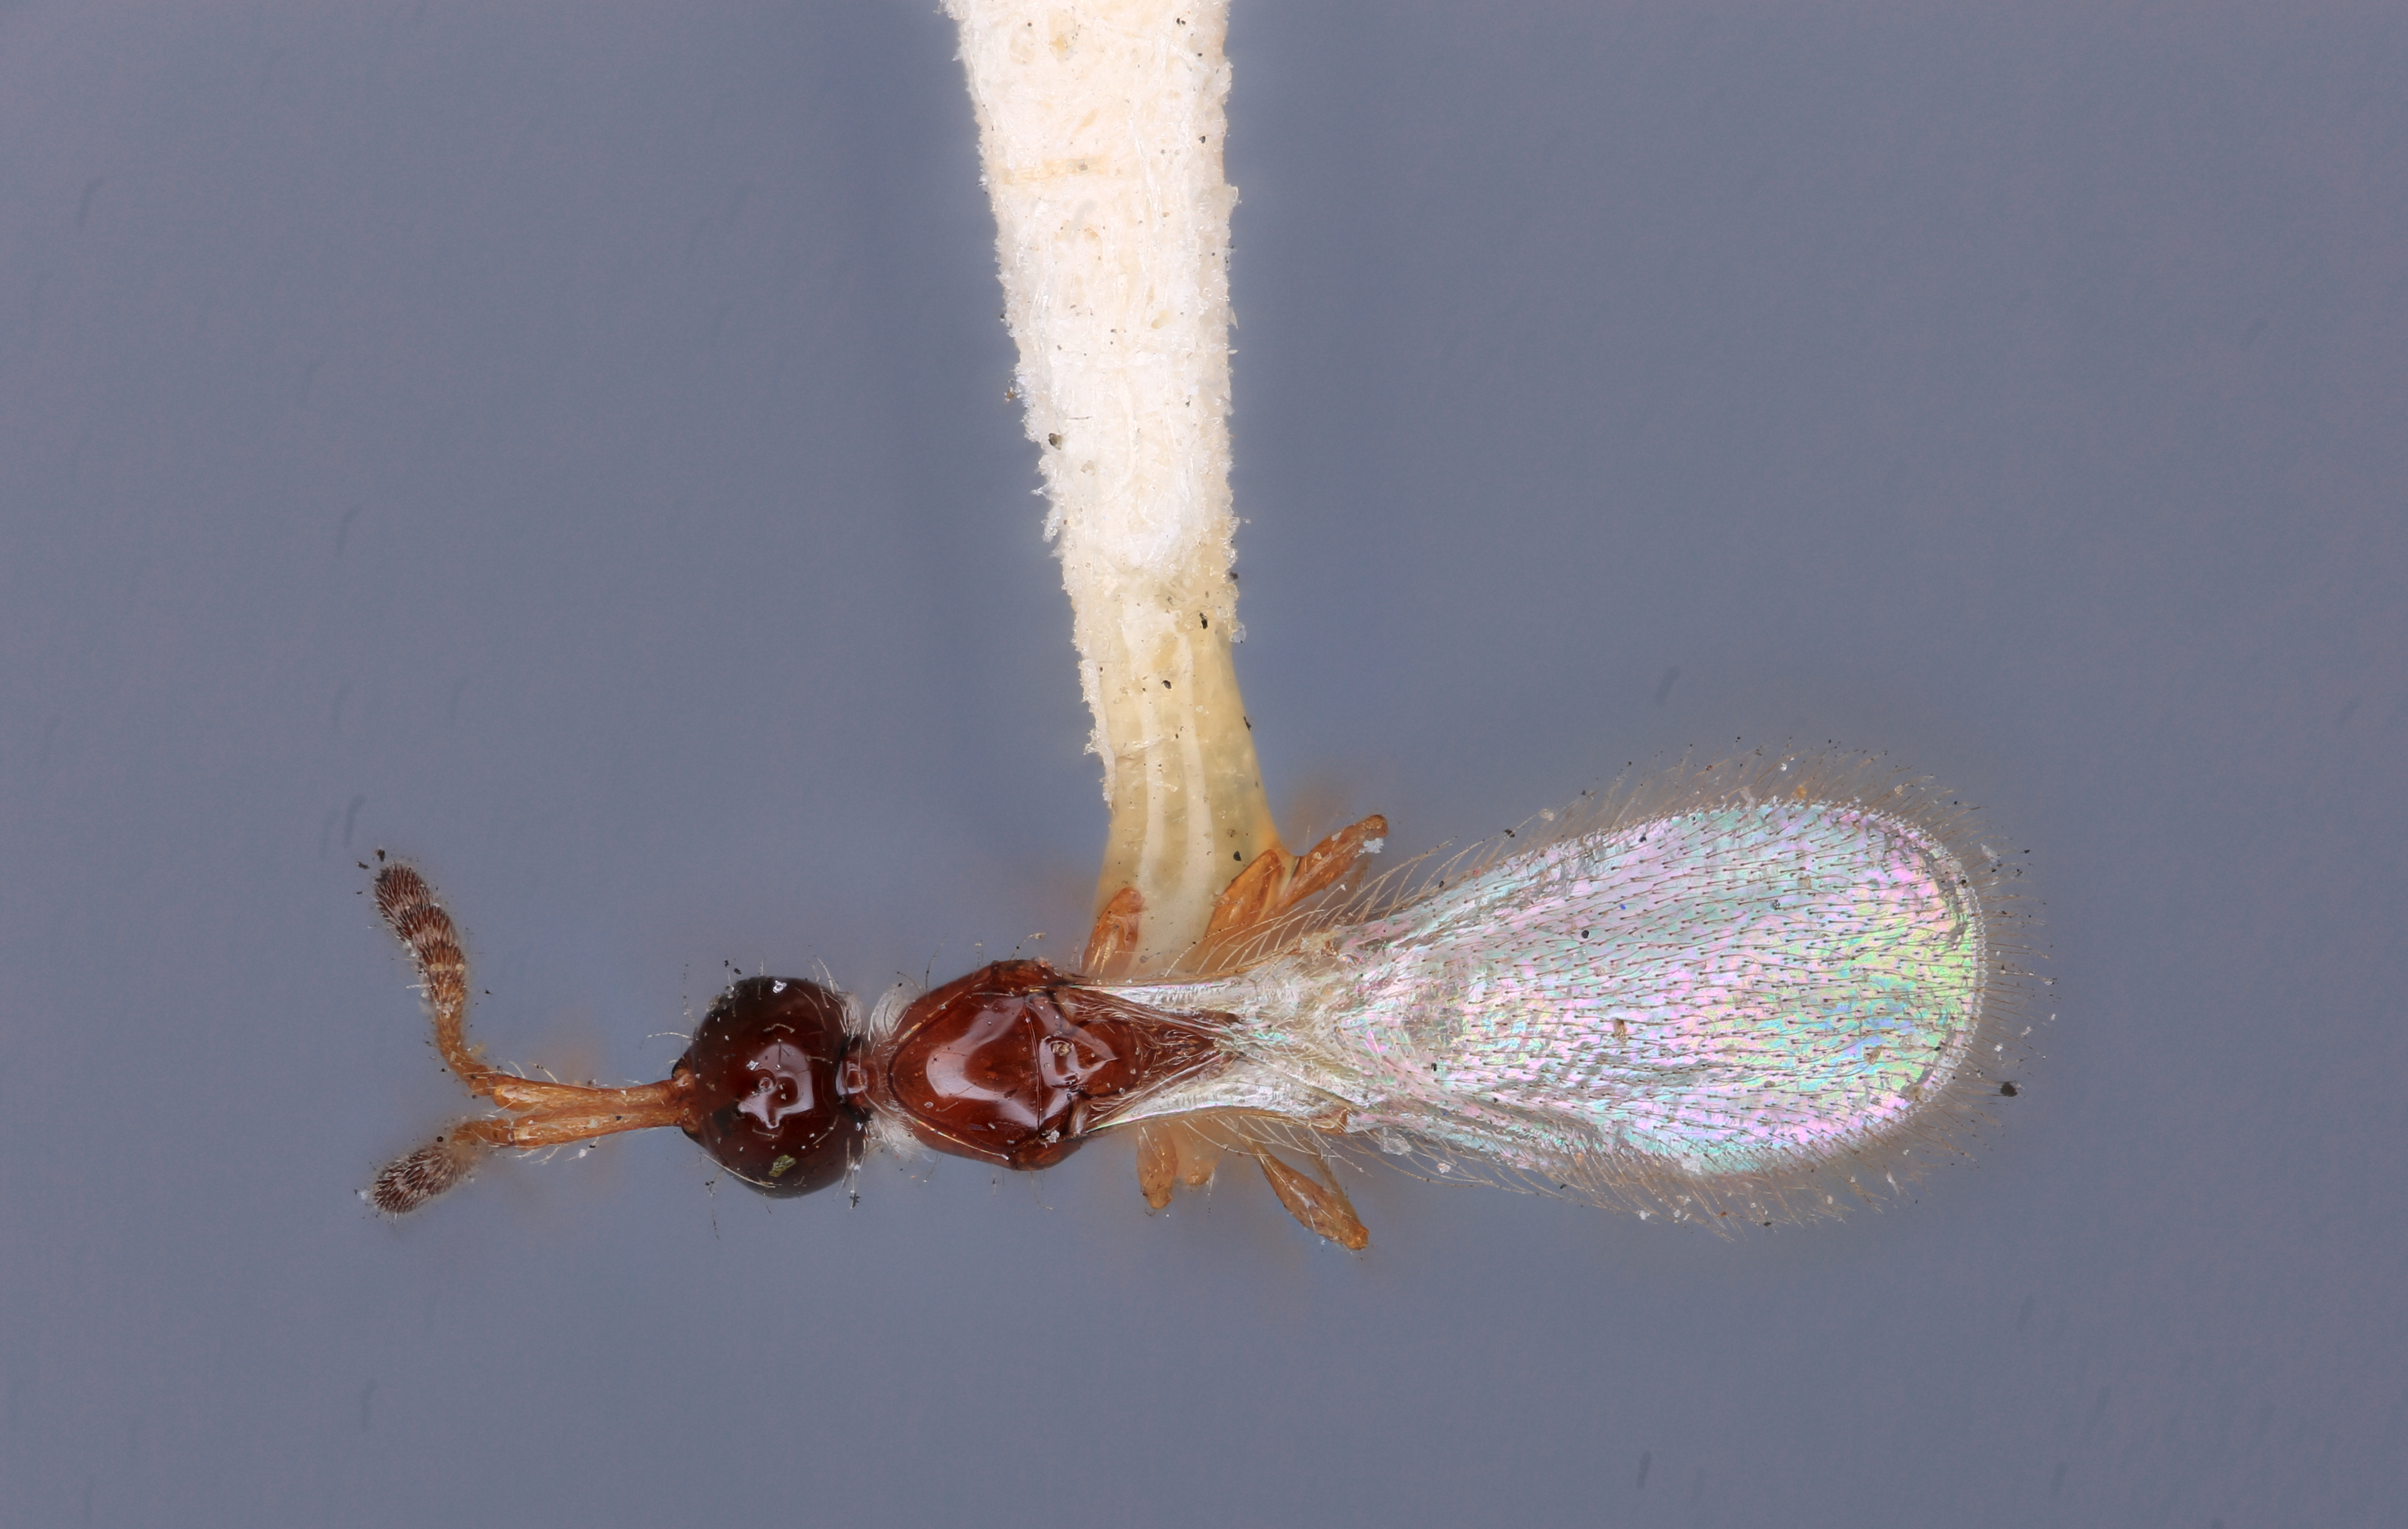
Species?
Tropidopria tetraplasta
